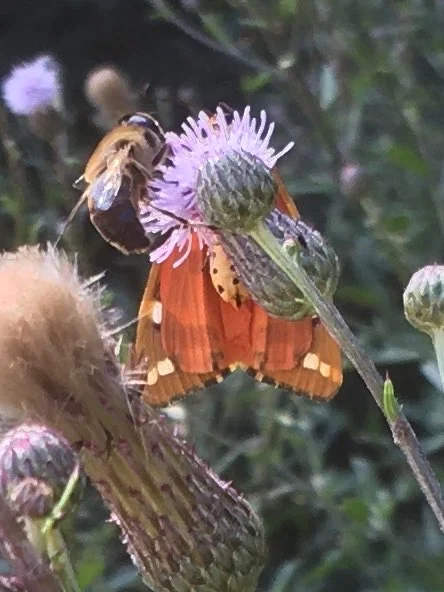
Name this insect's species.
Euplagia quadripunctaria
